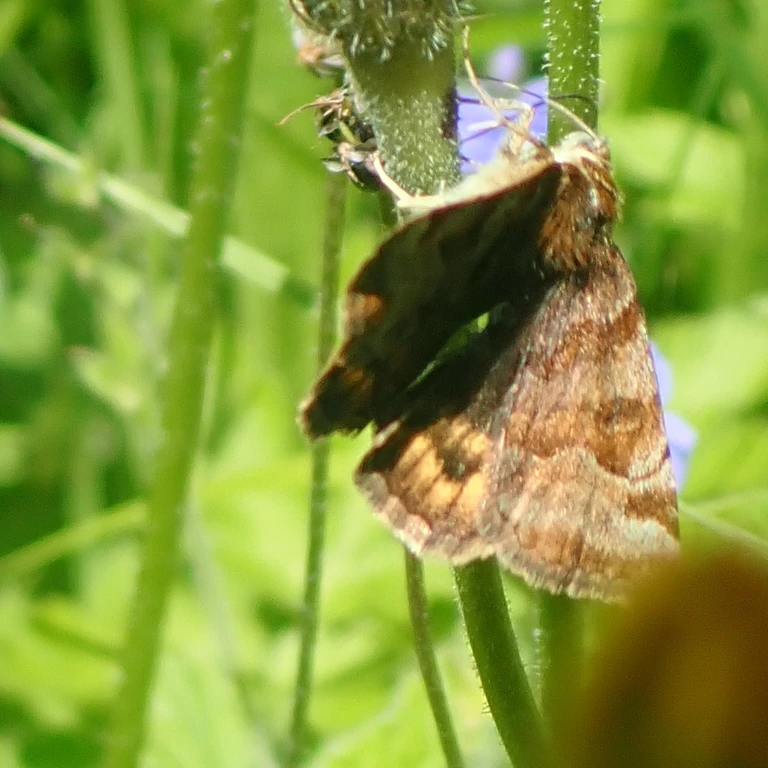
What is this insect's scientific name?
Euclidia glyphica
